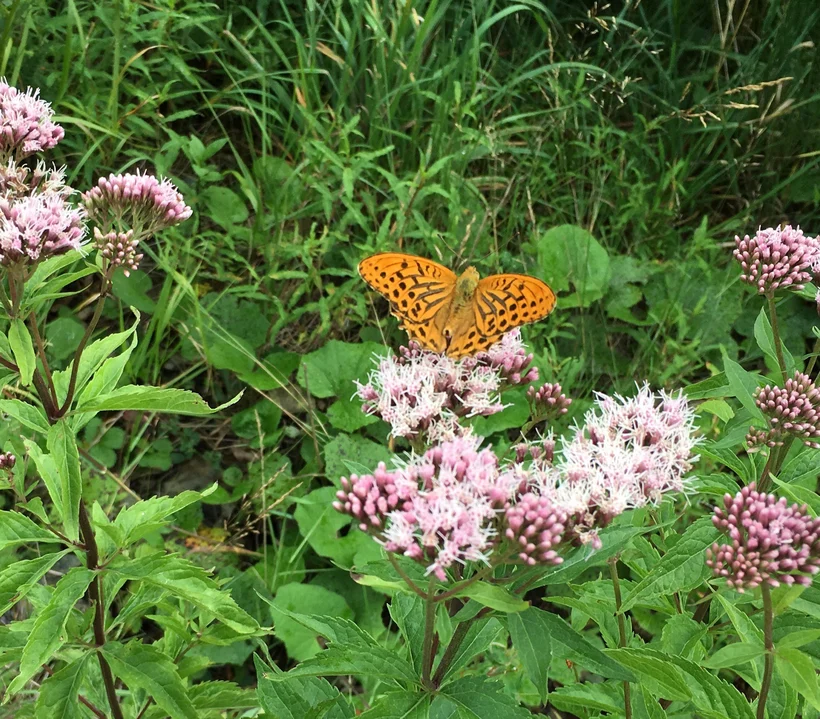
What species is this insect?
Argynnis paphia
